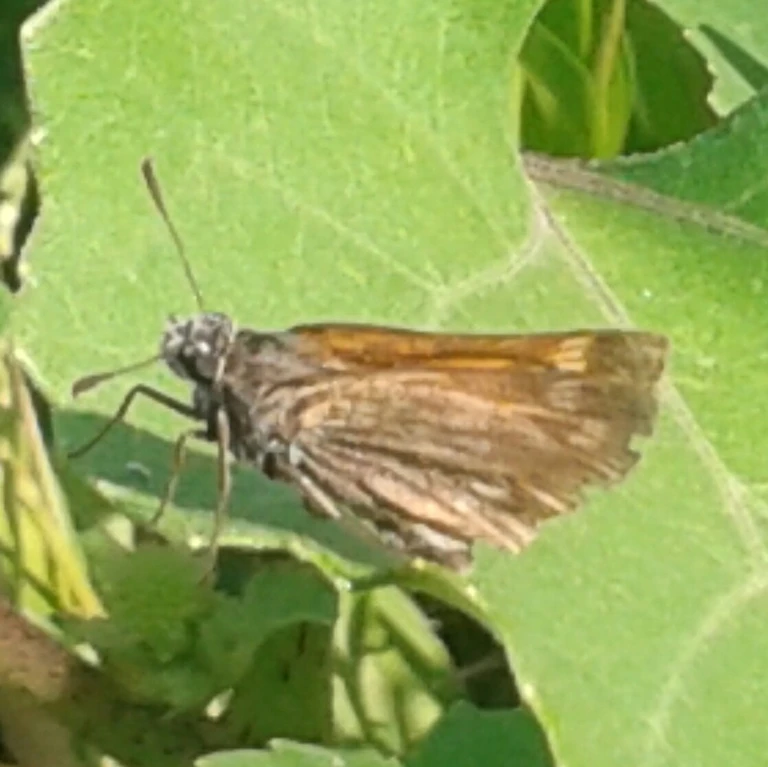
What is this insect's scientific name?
Ochlodes sylvanus (also Ochlodes venata)
